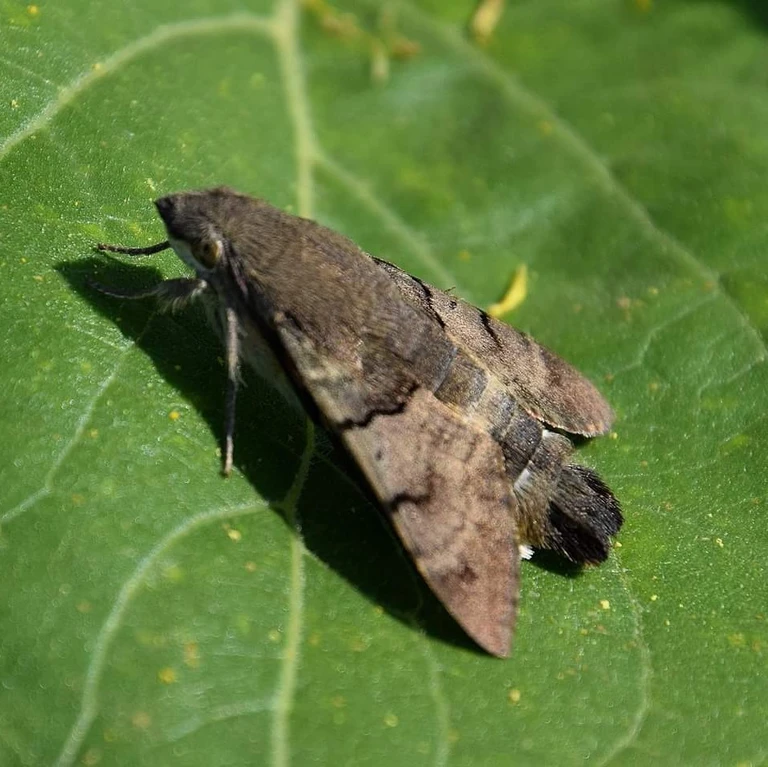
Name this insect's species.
Macroglossum stellatarum
